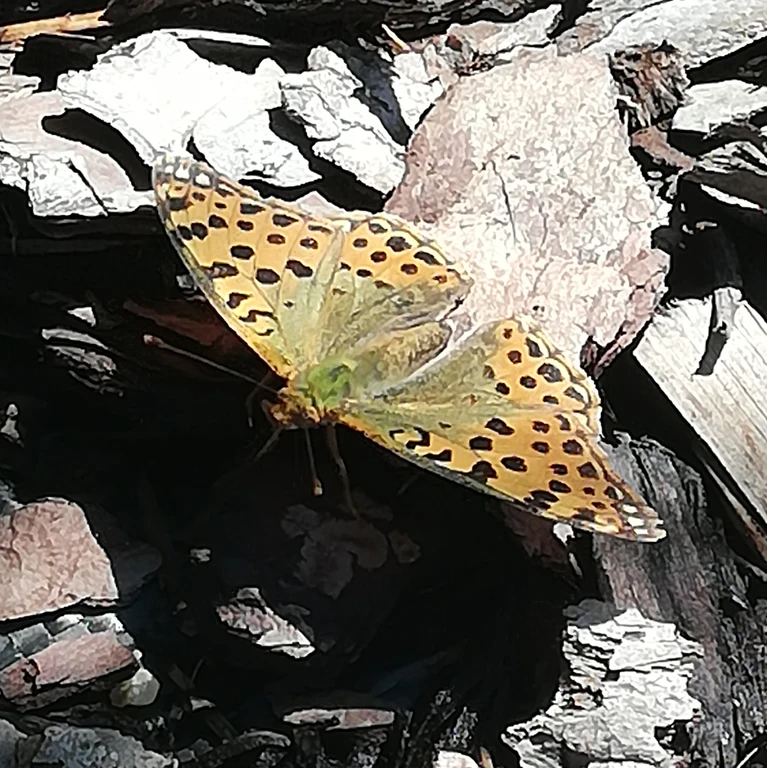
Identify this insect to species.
Issoria lathonia
